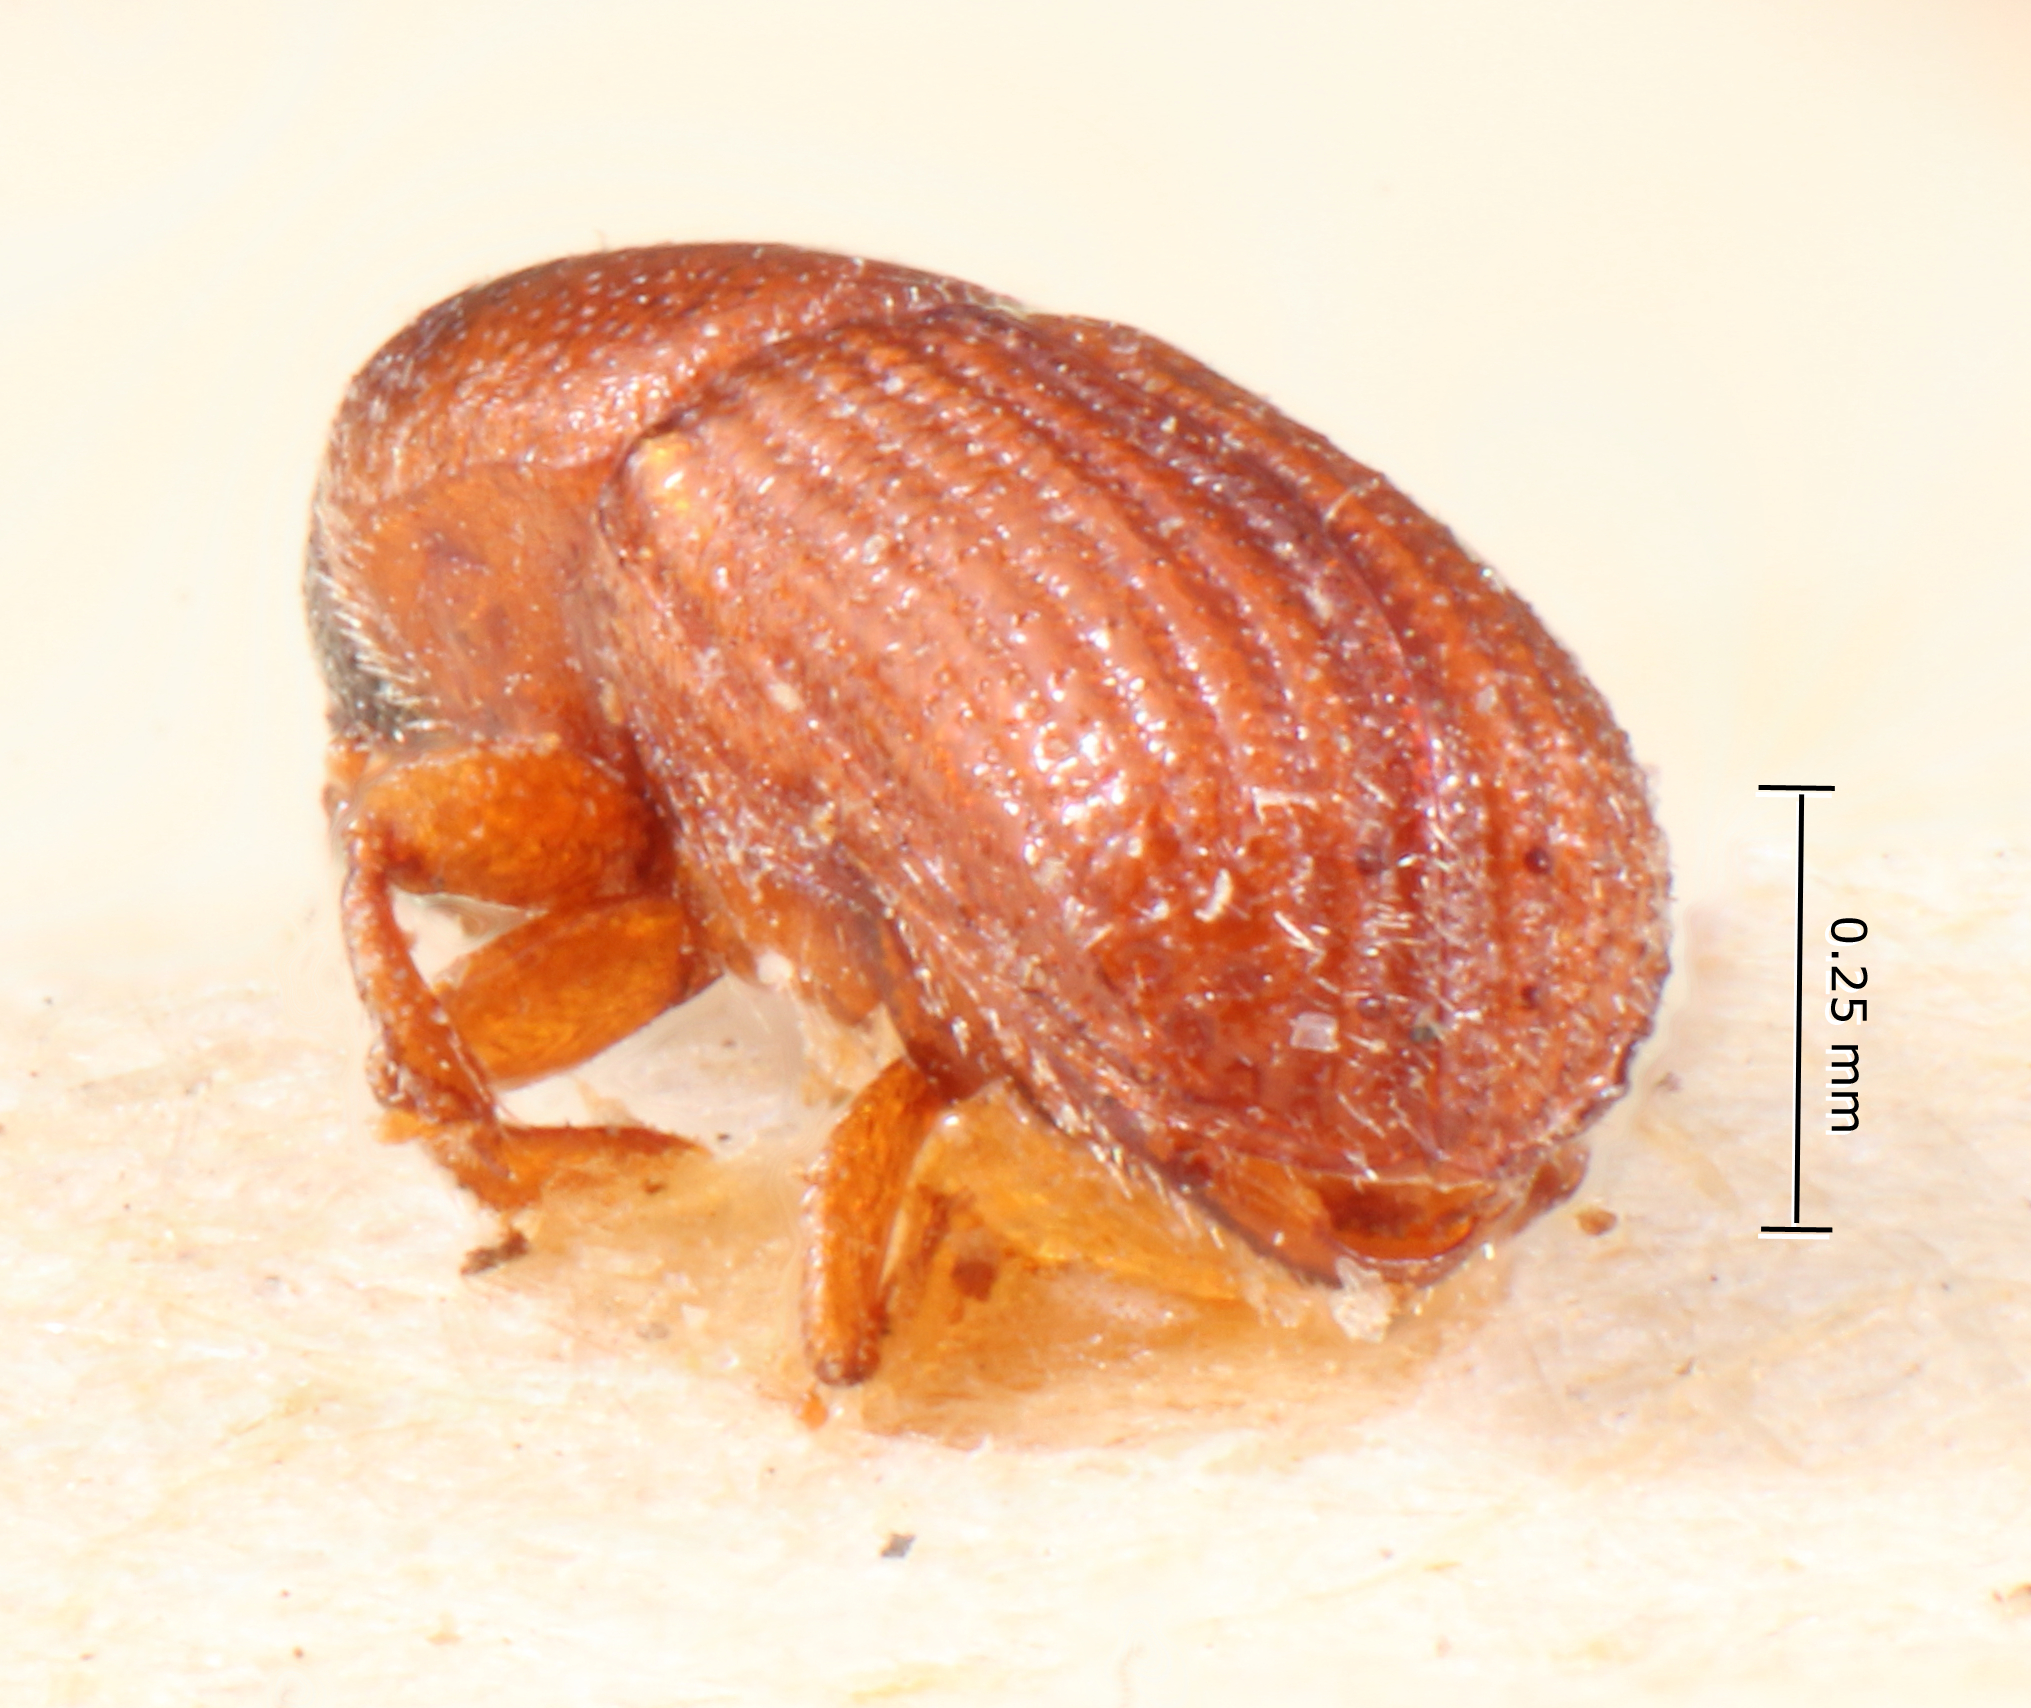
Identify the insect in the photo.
Microborus imitans
